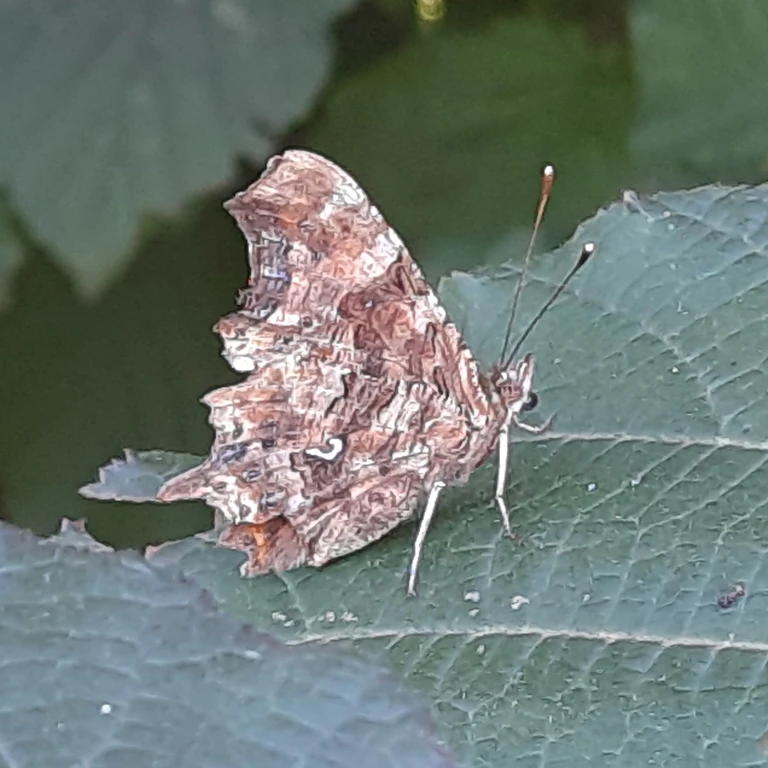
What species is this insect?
Polygonia c-album
